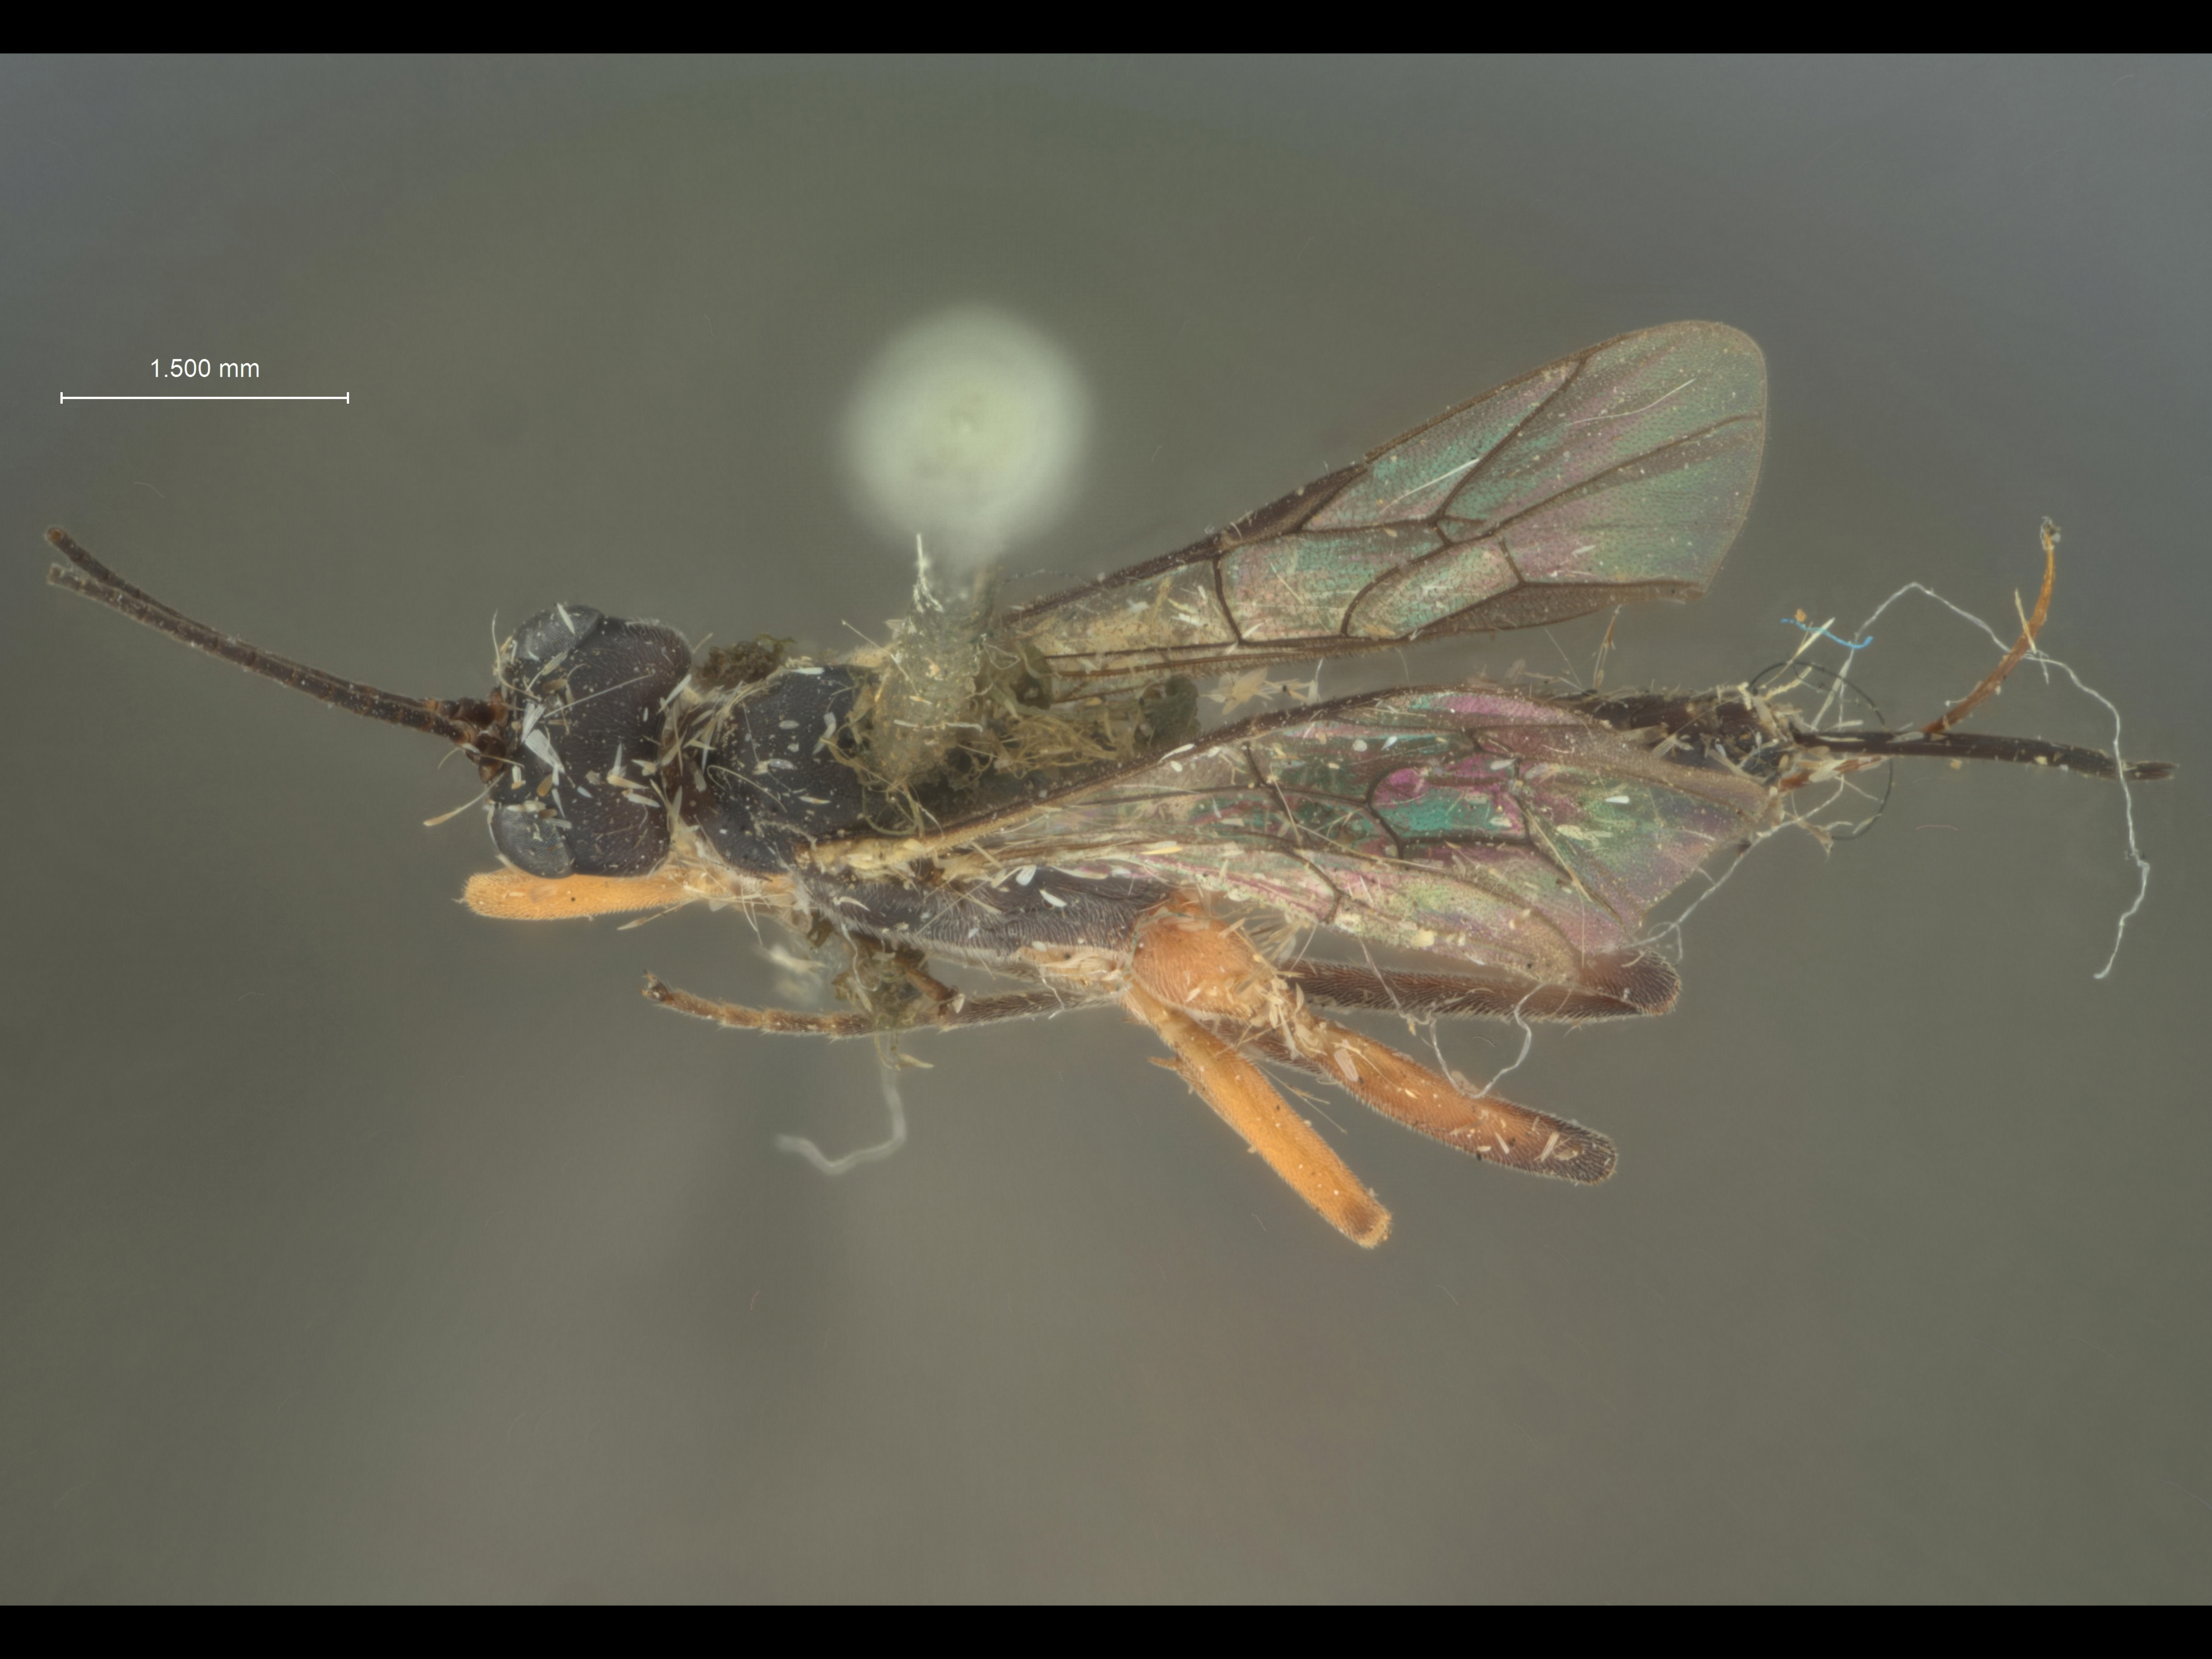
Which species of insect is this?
Cubocephalus nigricornis
